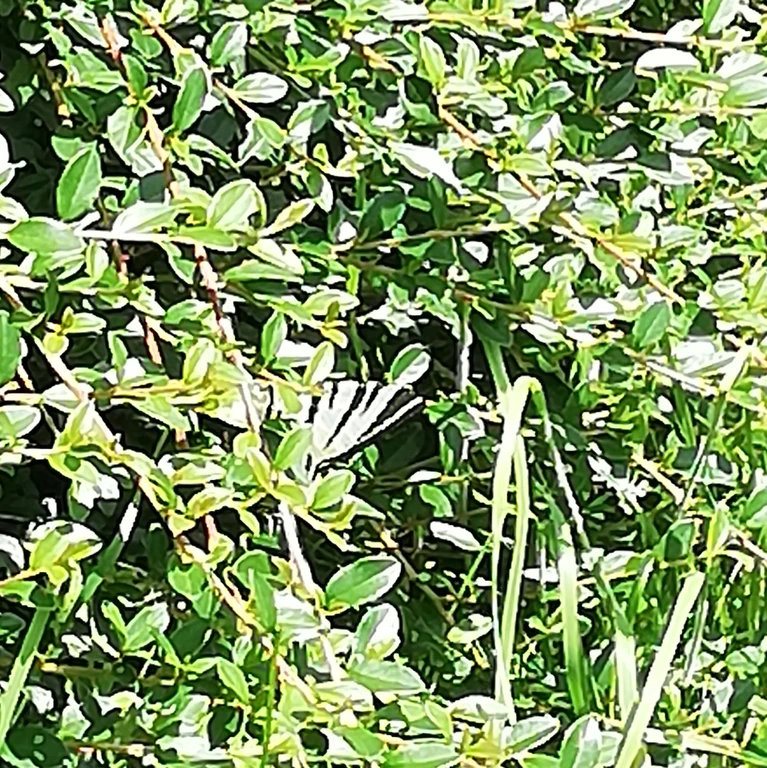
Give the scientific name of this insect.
Iphiclides podalirius
